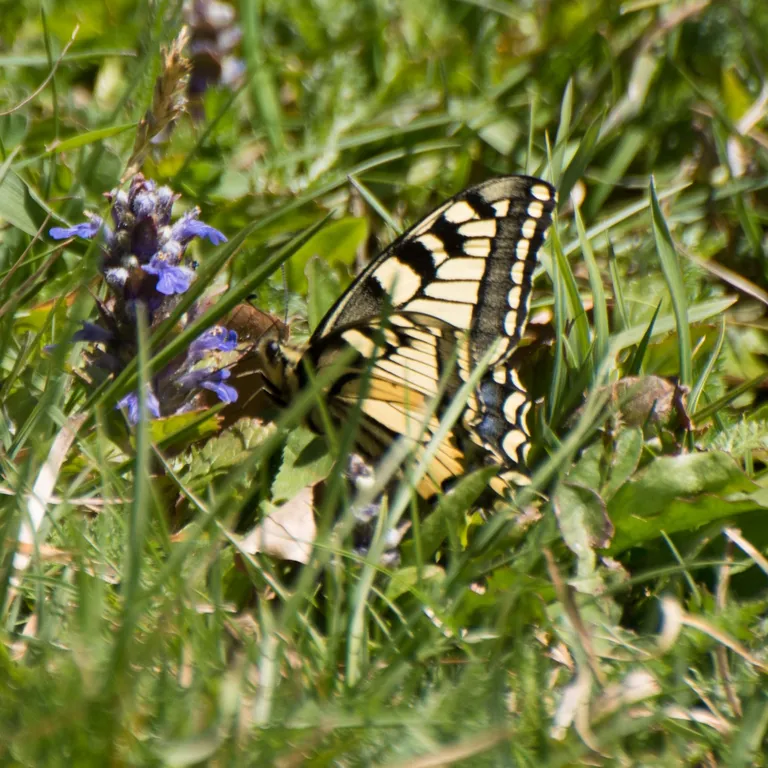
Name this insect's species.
Papilio machaon
